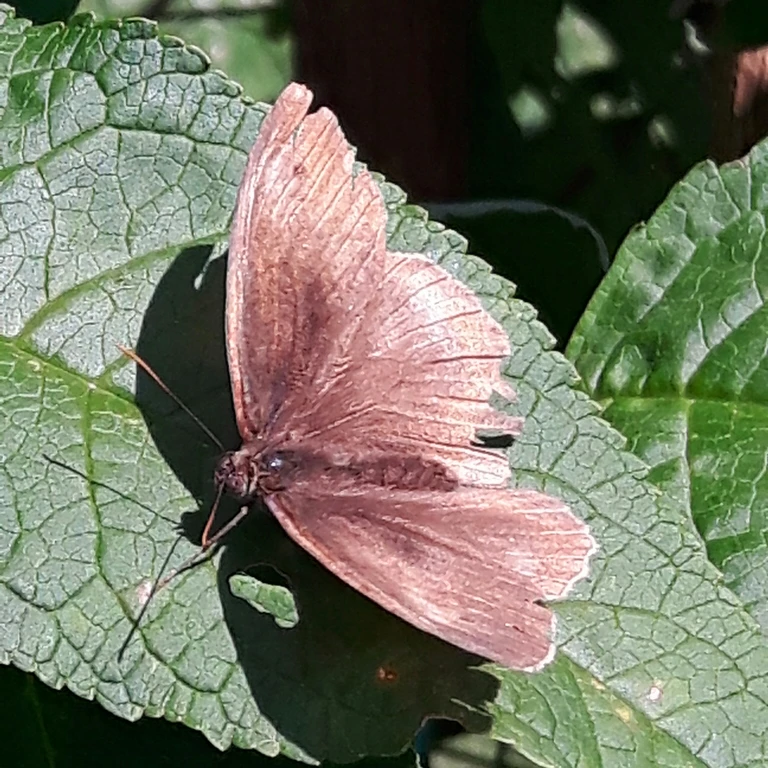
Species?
Maniola jurtina
